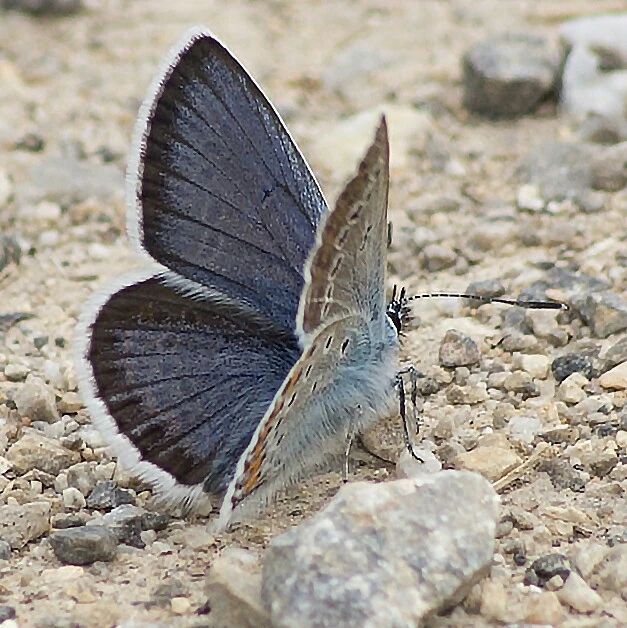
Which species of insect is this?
Plebejus argus
